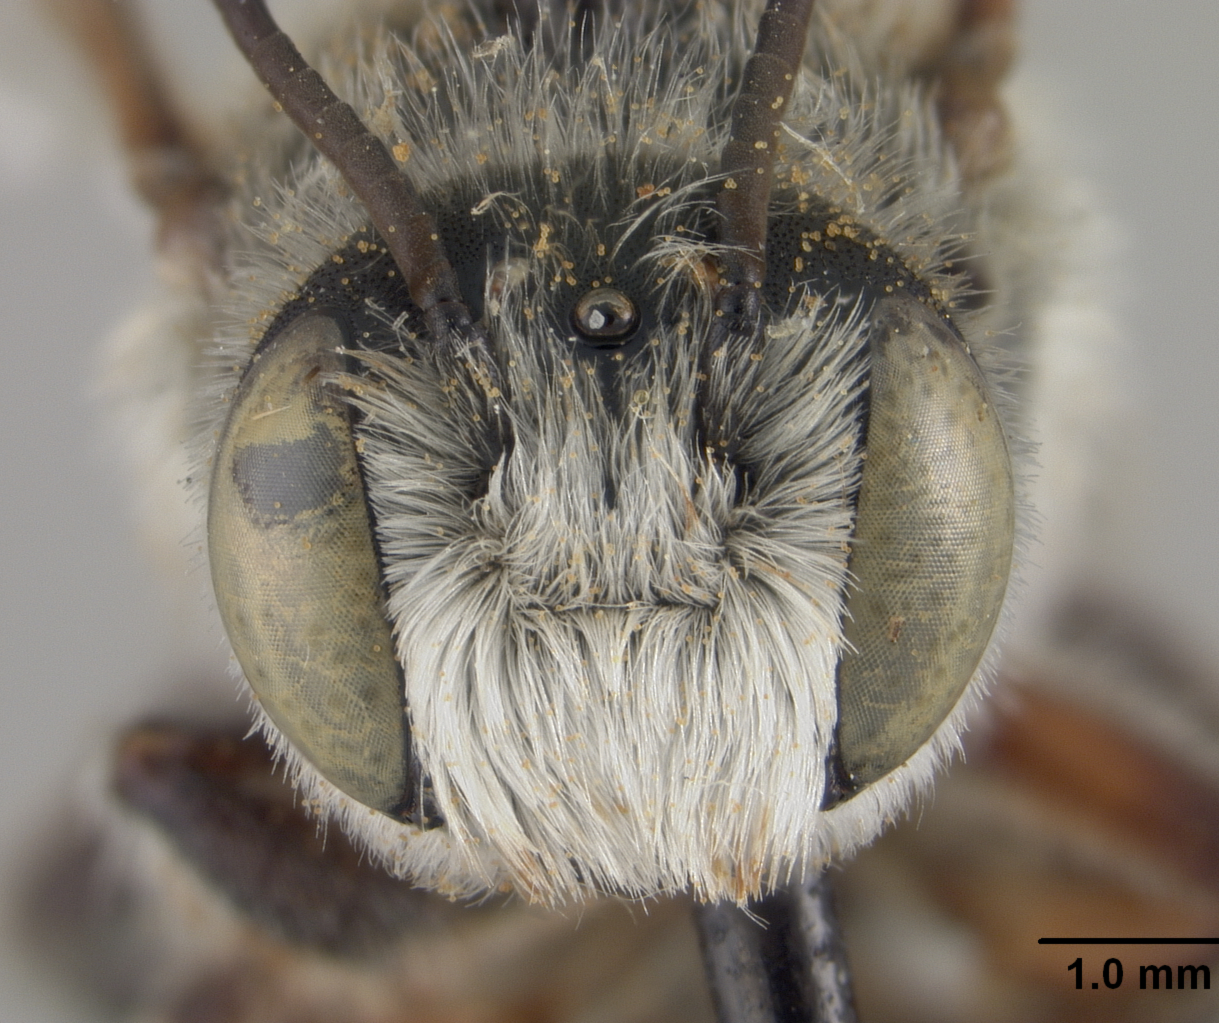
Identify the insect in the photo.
Megachile mucorosa
